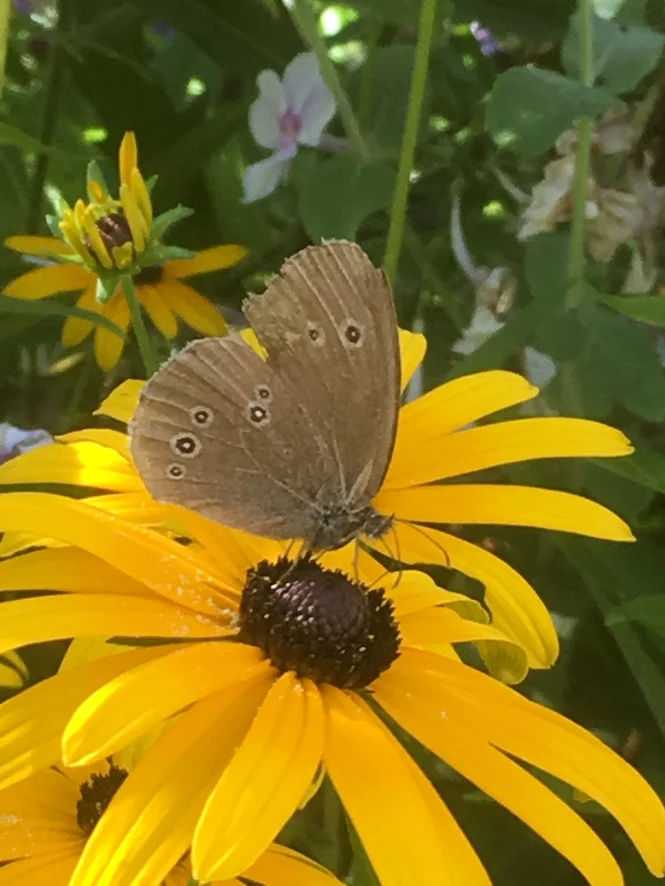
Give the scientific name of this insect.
Aphantopus hyperantus
